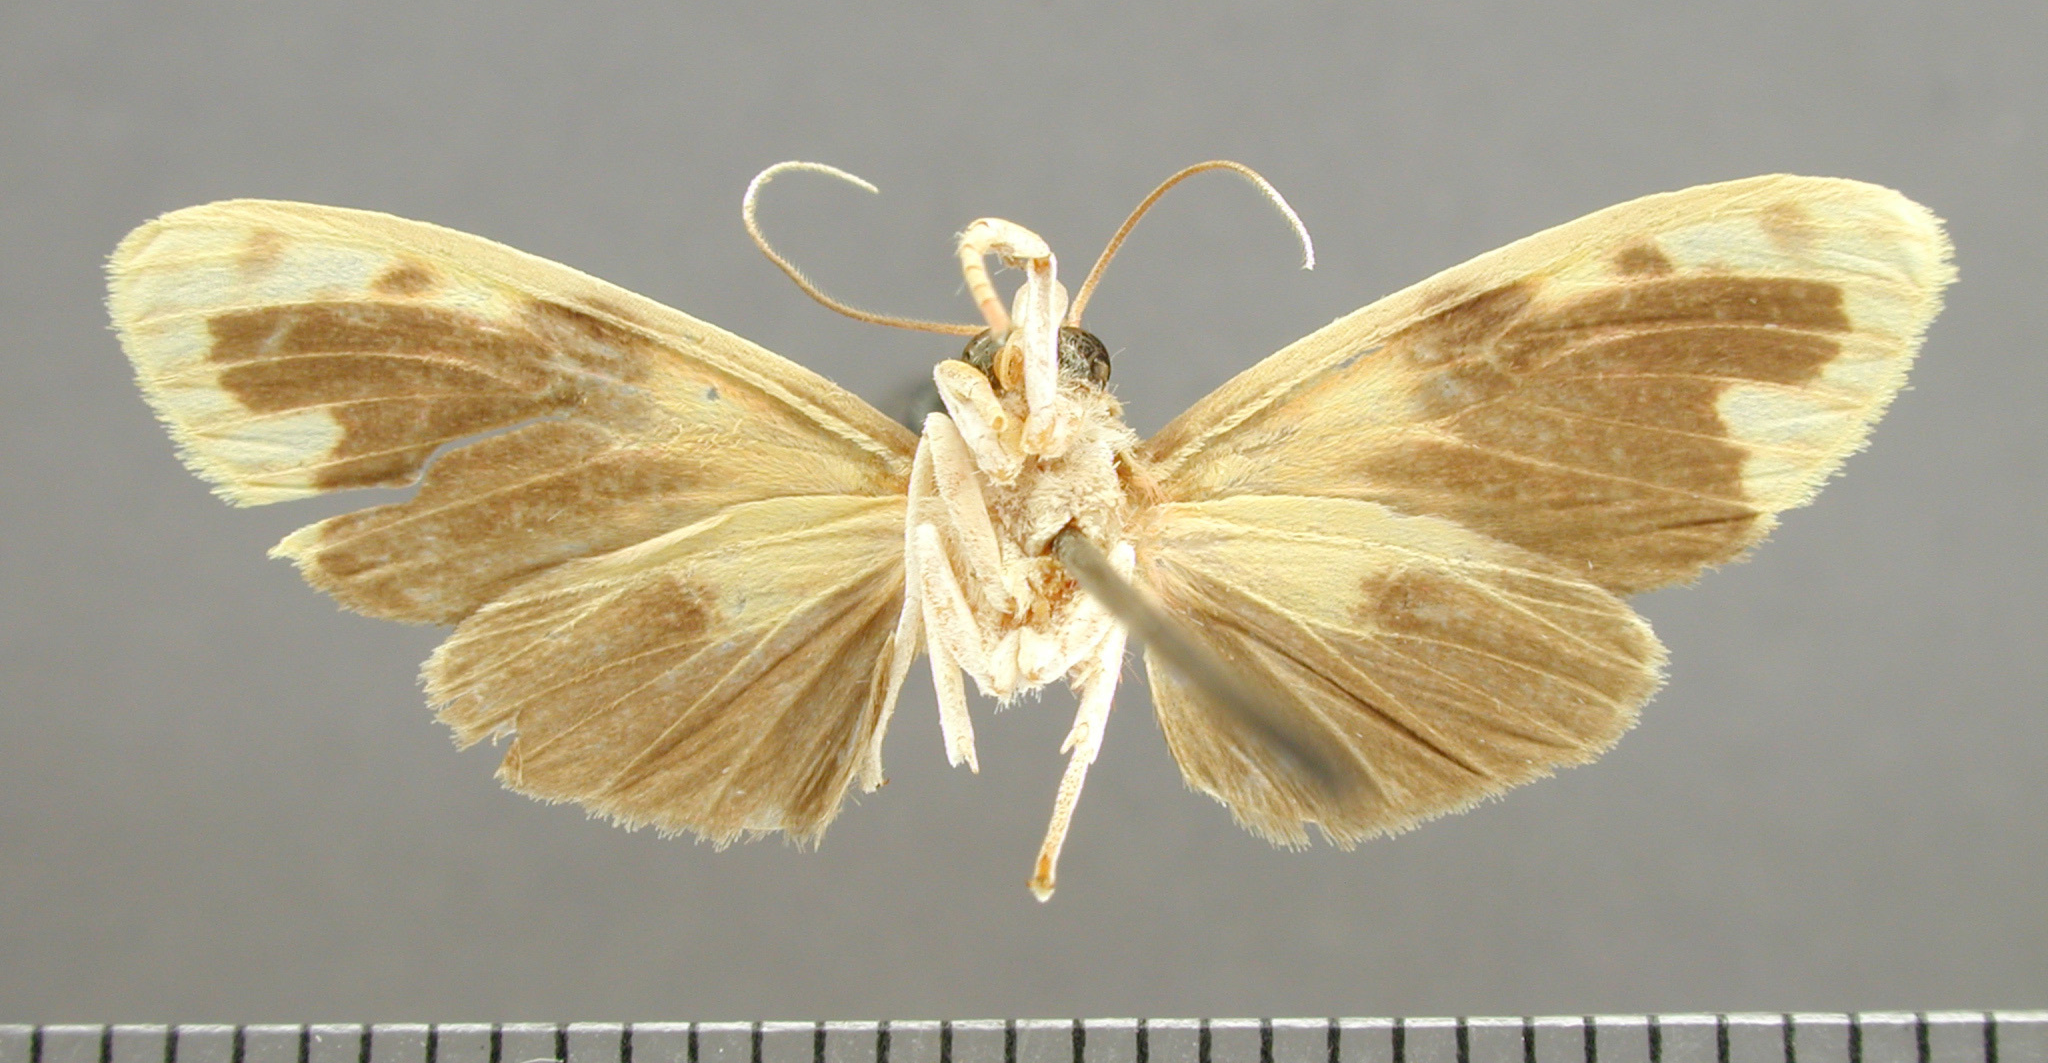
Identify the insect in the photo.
Automolis obscurata
